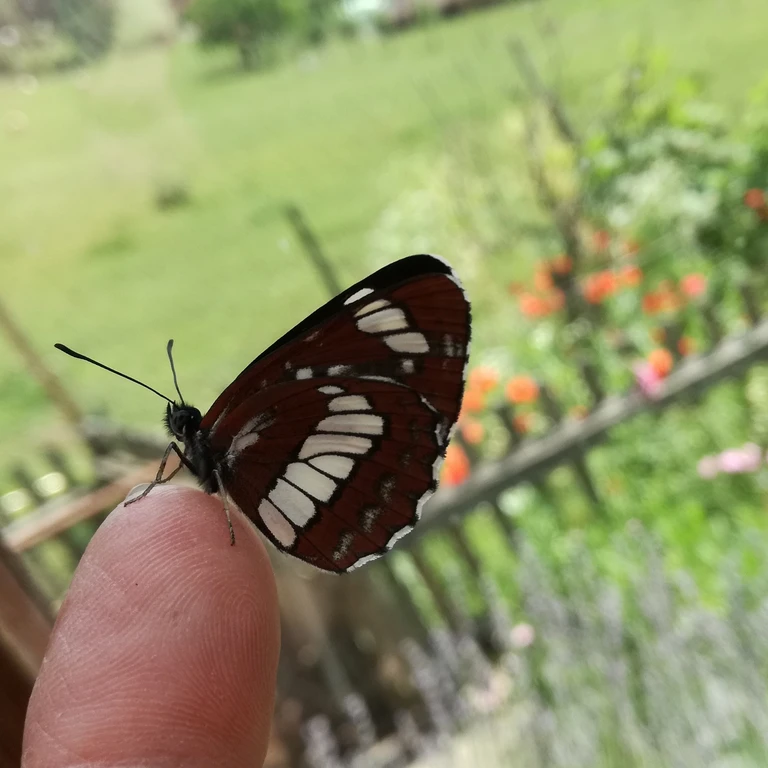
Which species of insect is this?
Neptis rivularis
